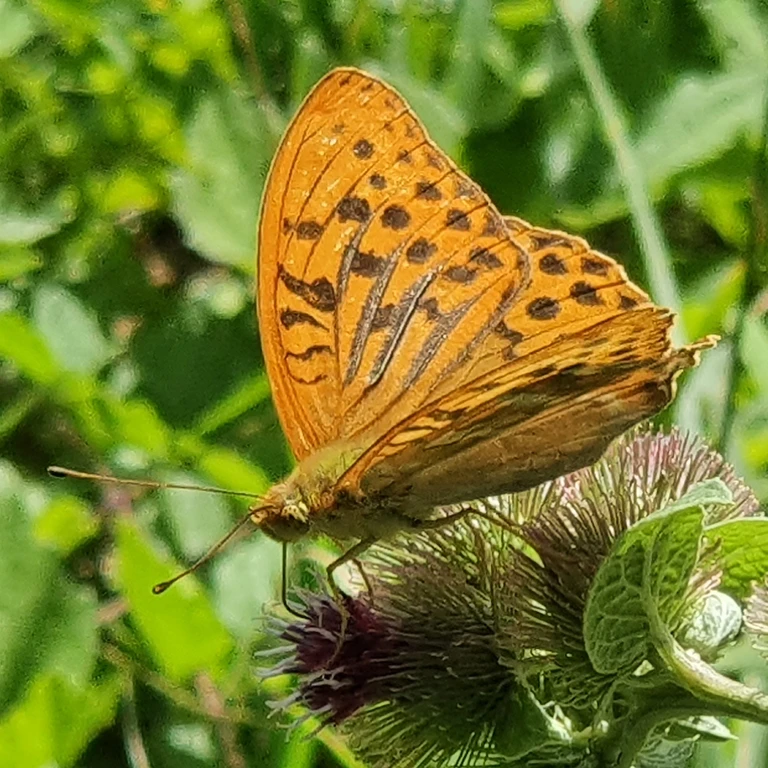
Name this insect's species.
Argynnis paphia
